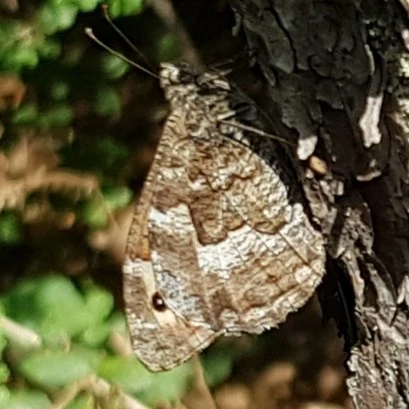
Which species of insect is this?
Hipparchia semele
